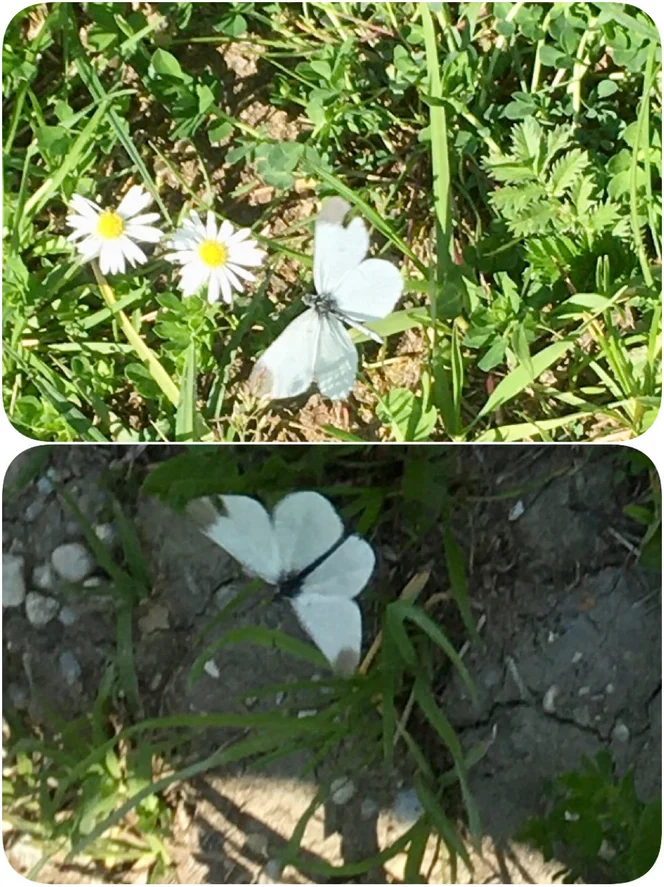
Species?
Leptidea sinapis/juvernica
